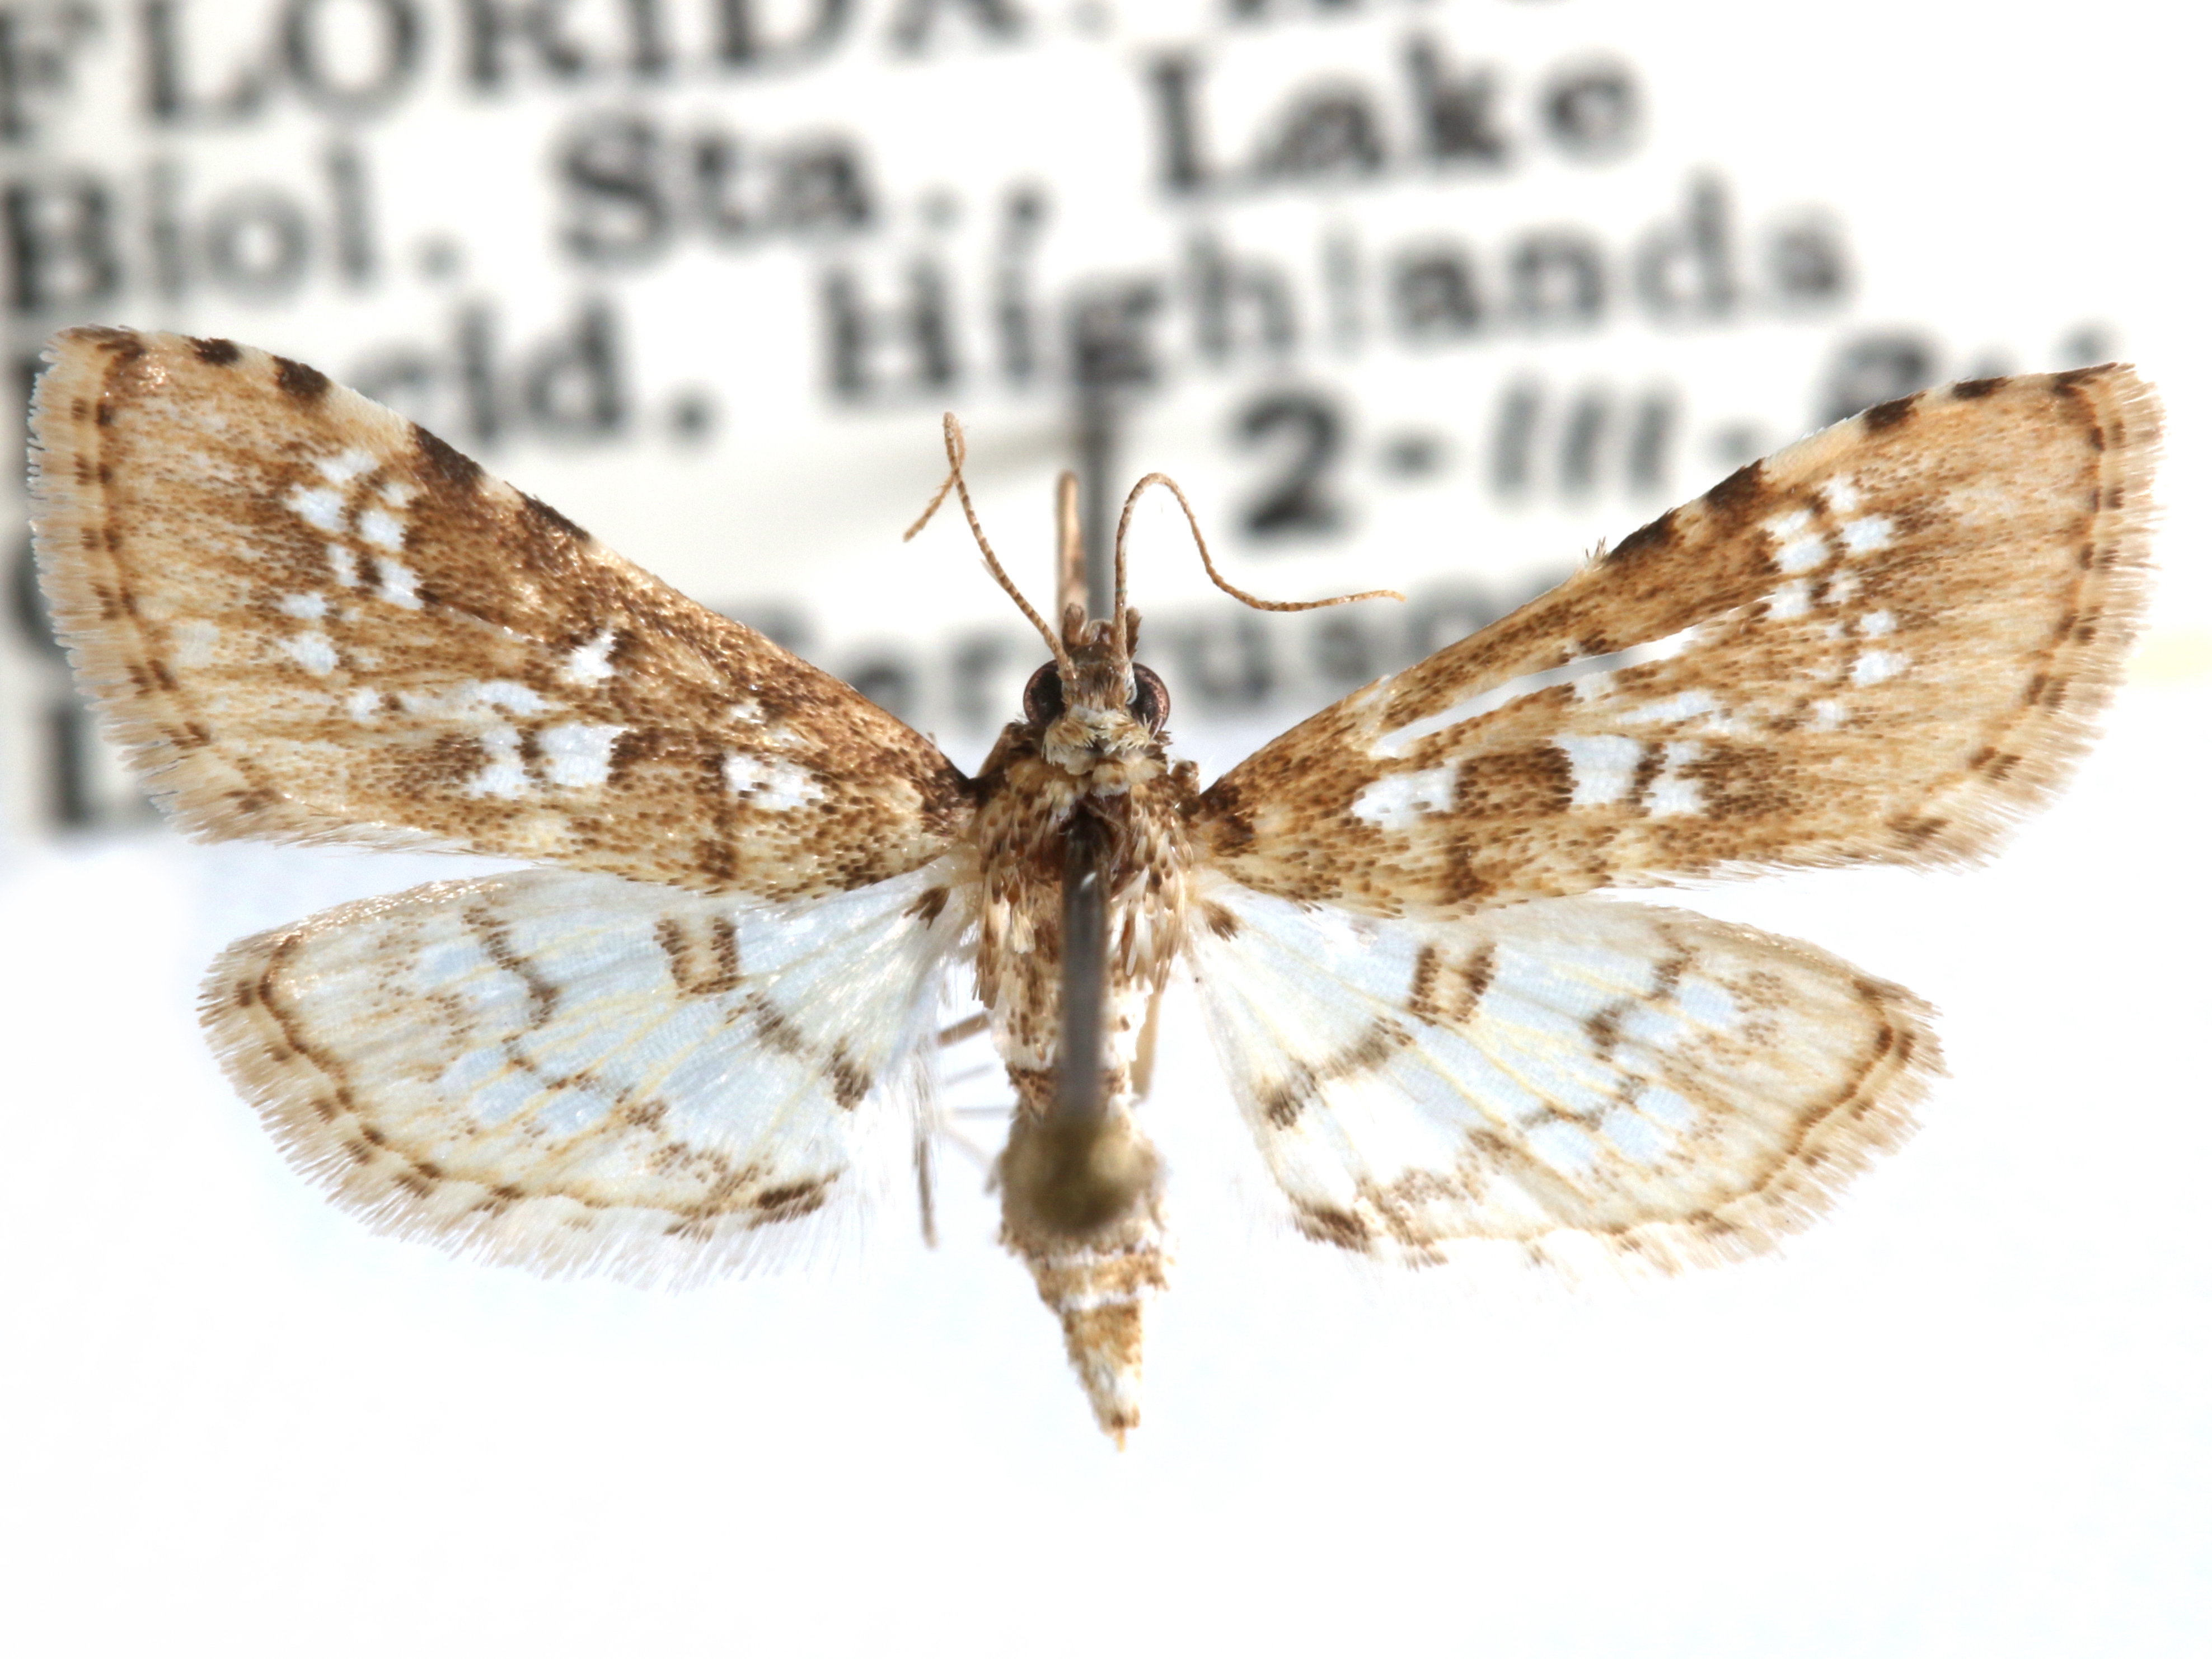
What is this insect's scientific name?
Samea multiplicalis
